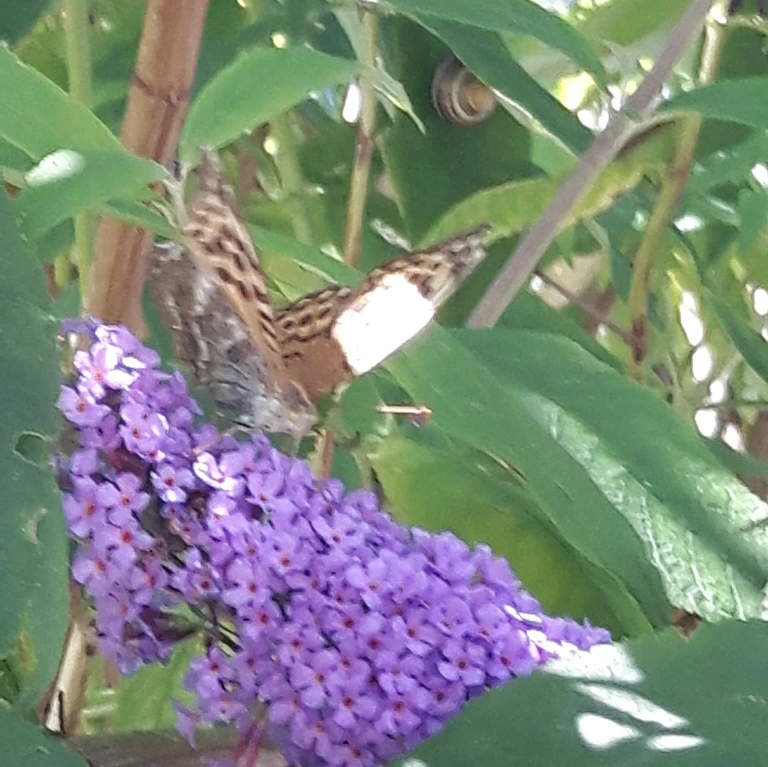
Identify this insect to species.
Argynnis paphia
